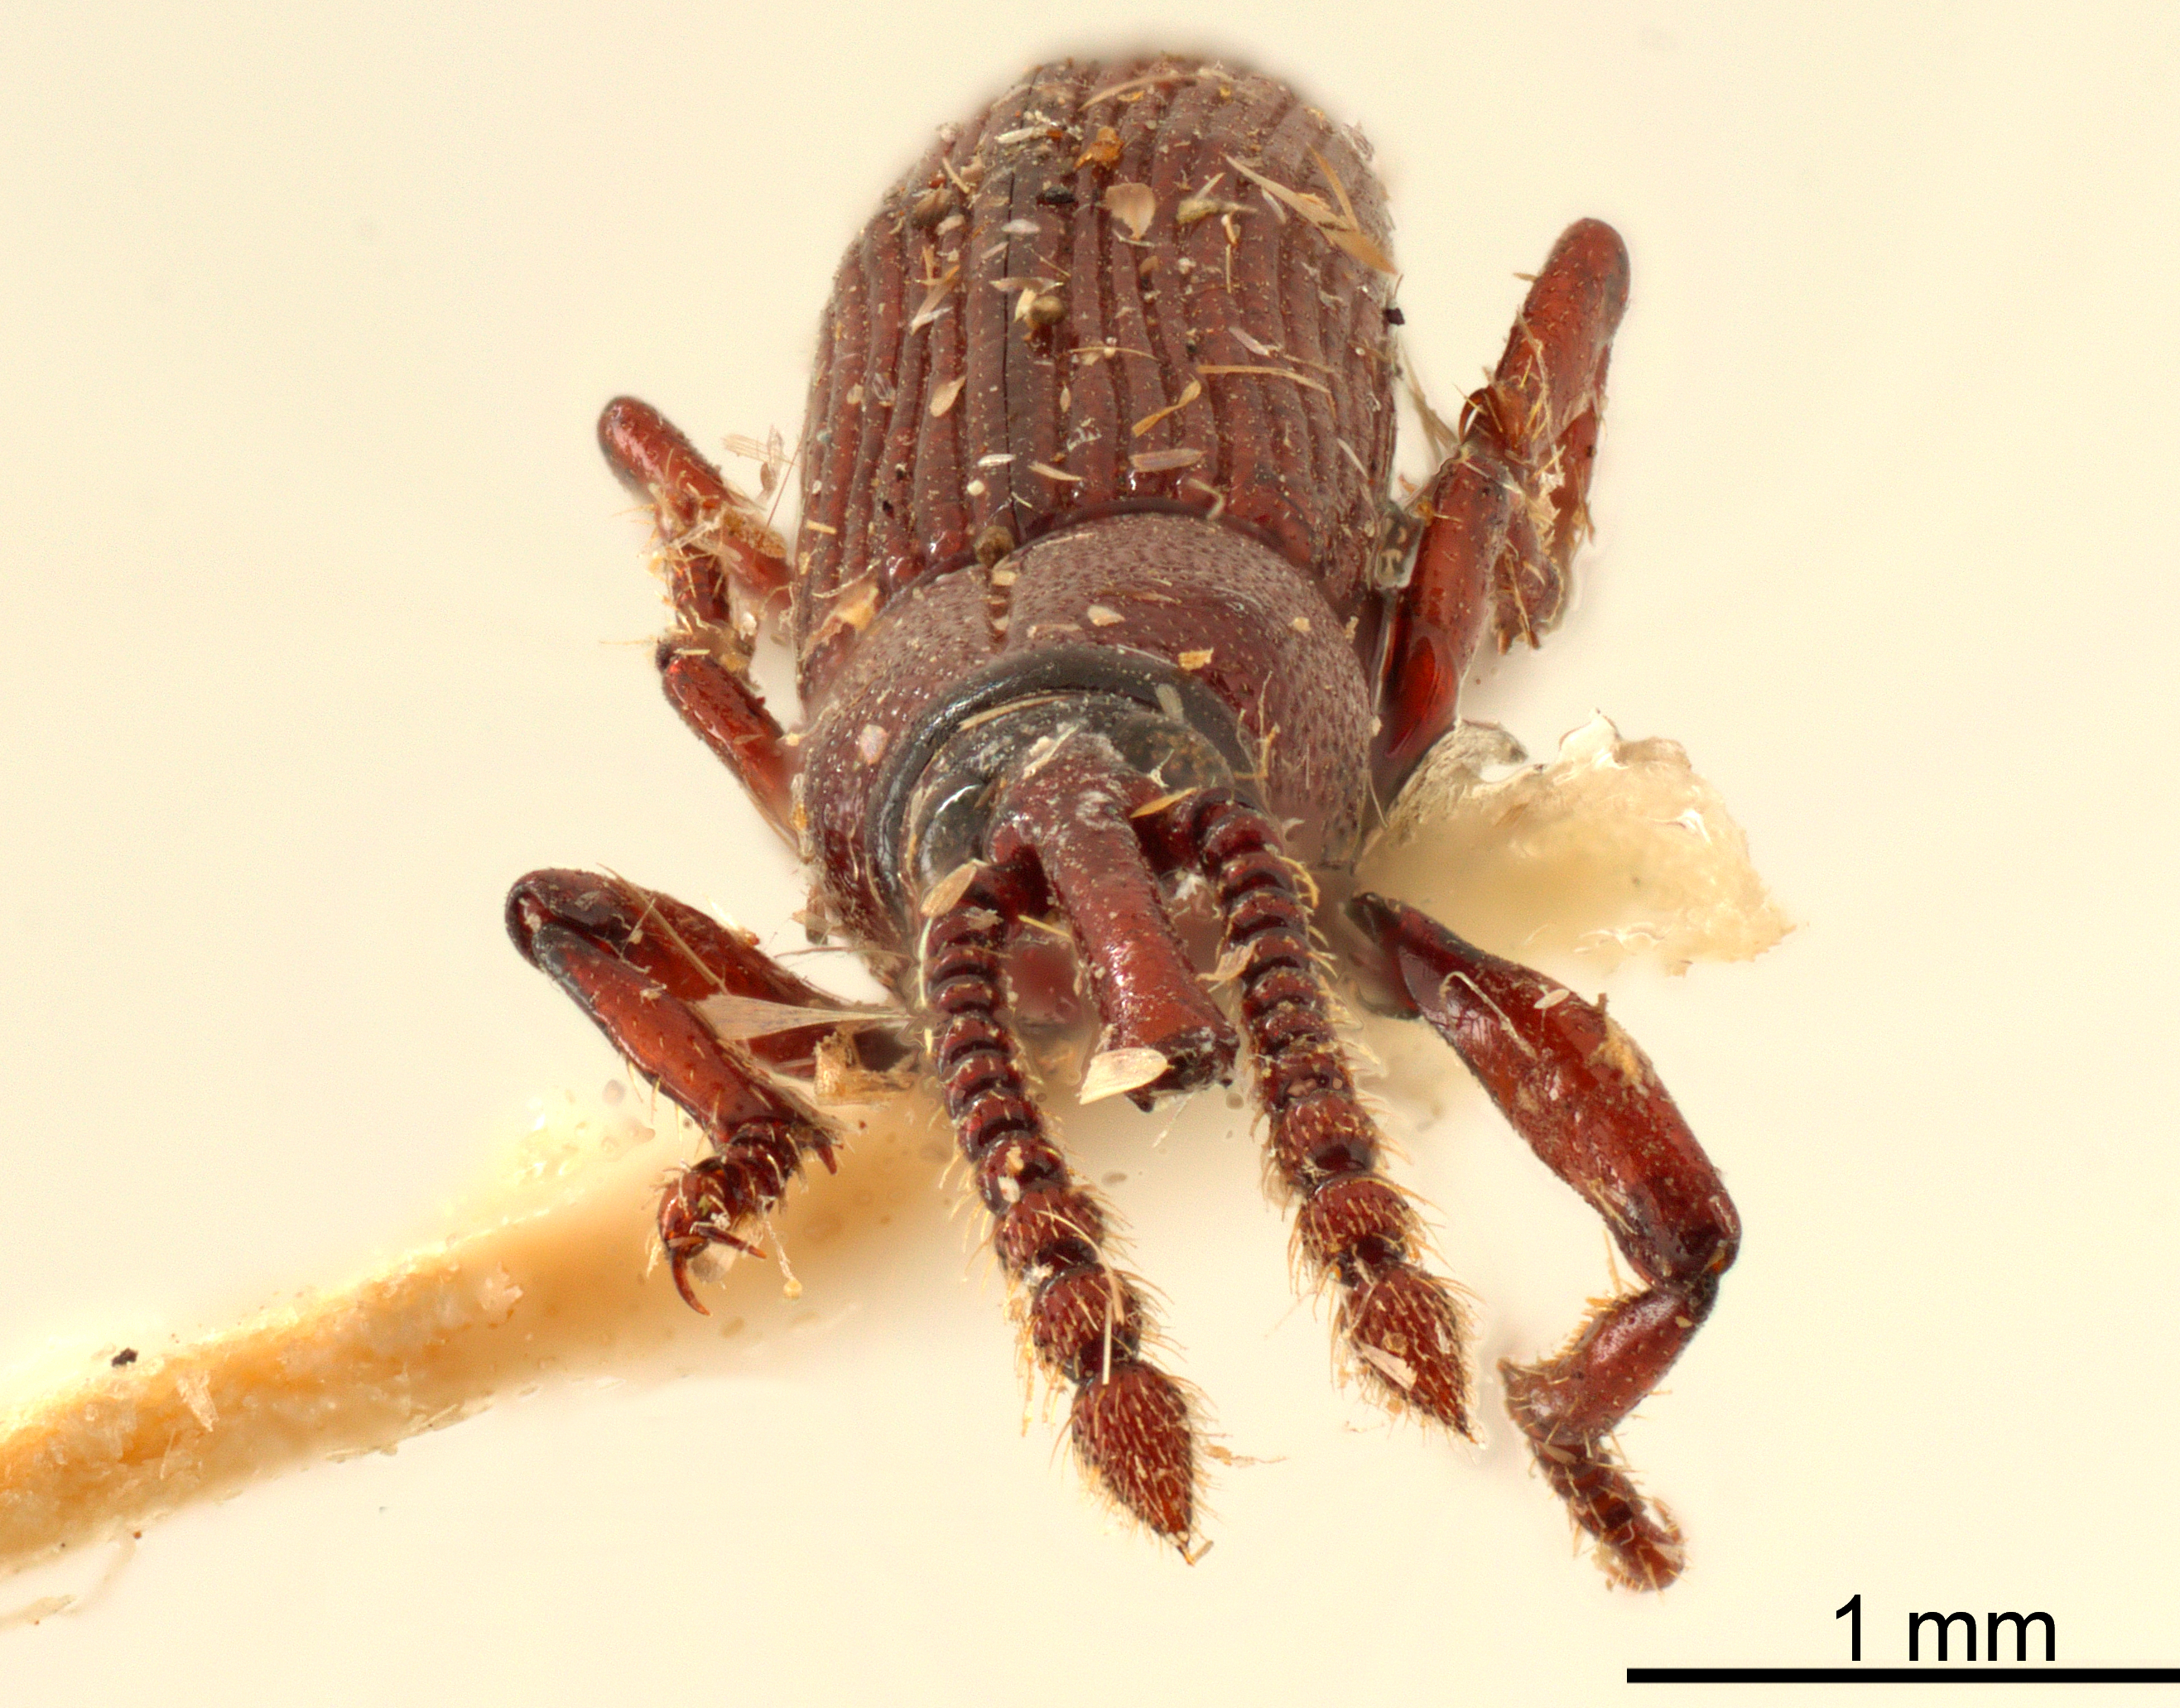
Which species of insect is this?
Neoceocephalus olseni
